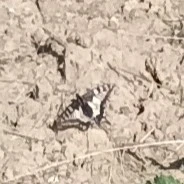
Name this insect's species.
Papilio machaon
